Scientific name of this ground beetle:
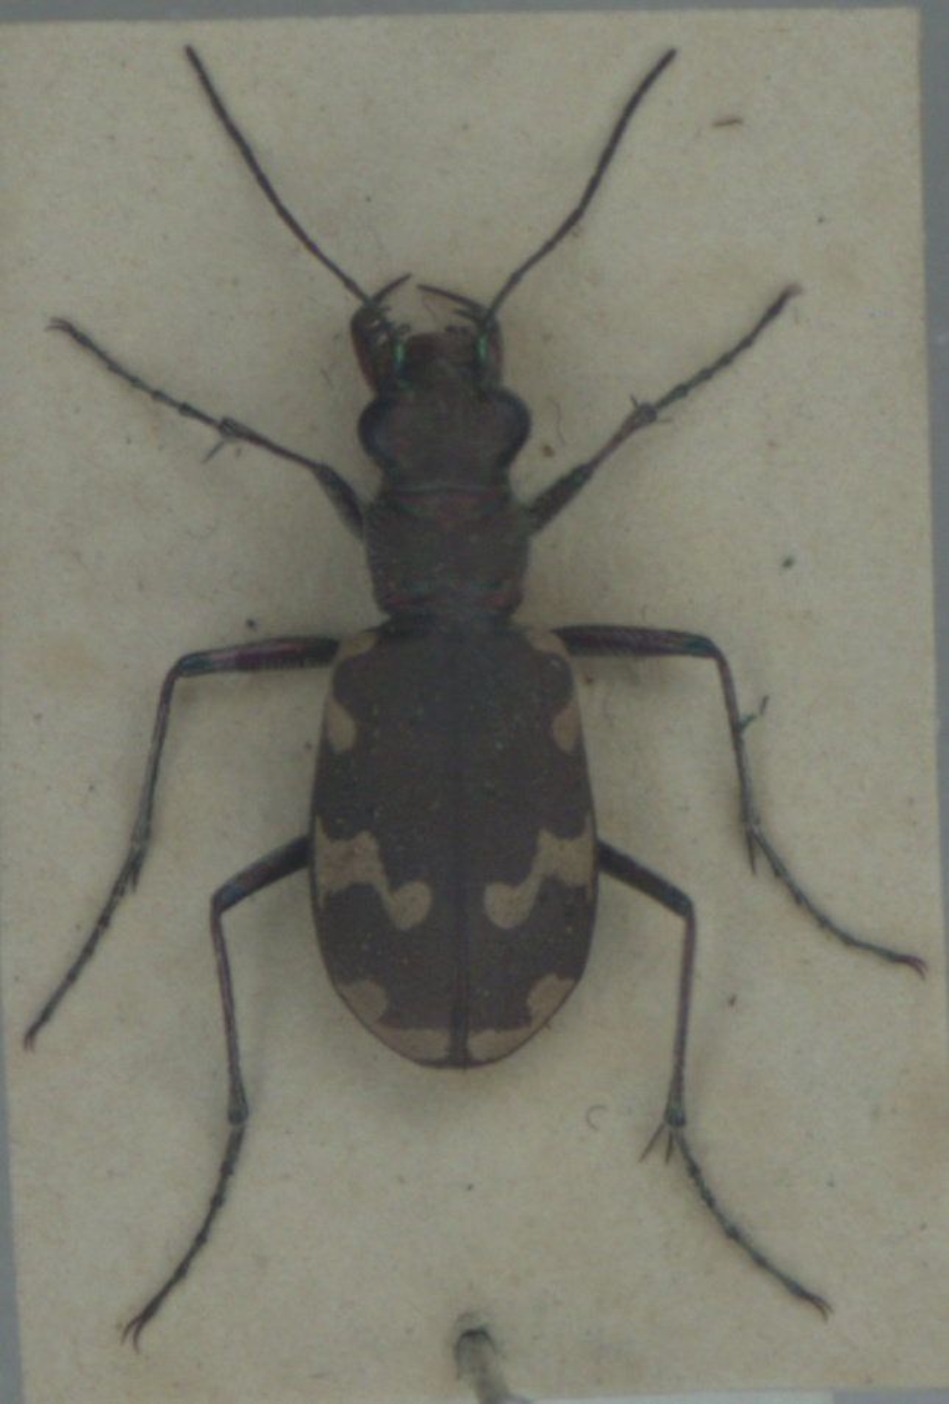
Cicindela hybrida
